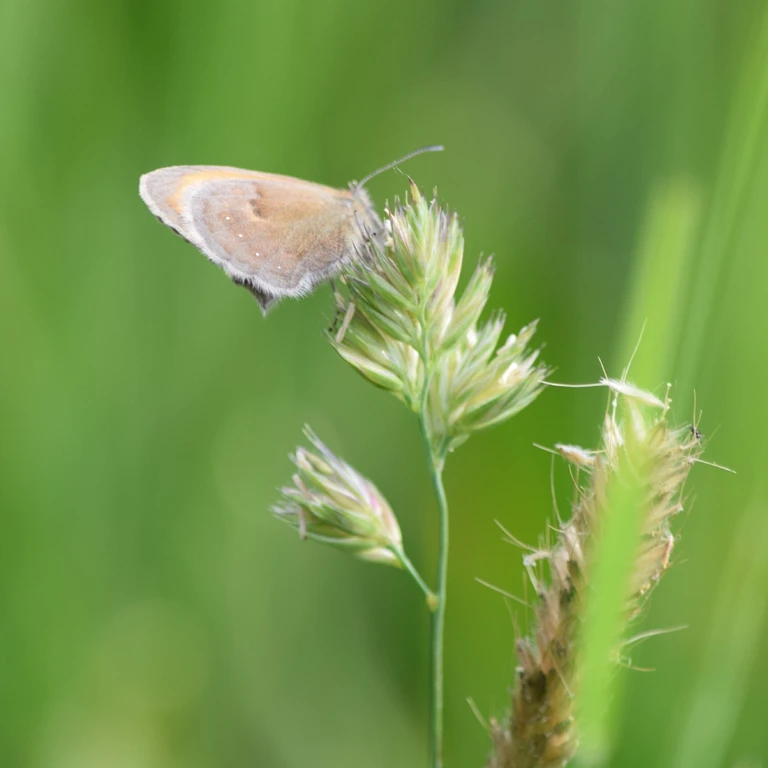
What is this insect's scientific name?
Coenonympha pamphilus
